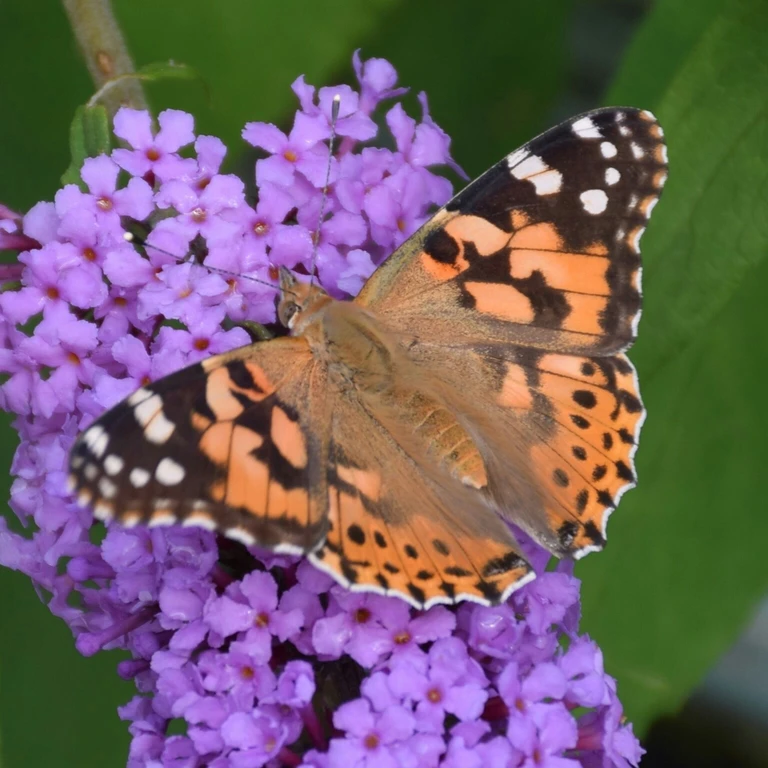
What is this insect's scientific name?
Vanessa cardui
